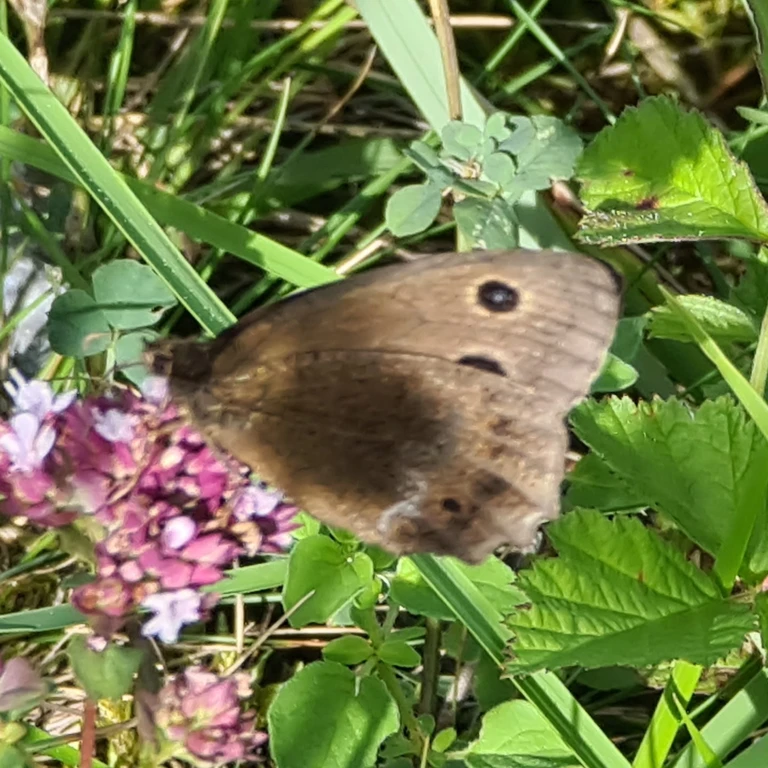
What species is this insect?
Minois dryas
